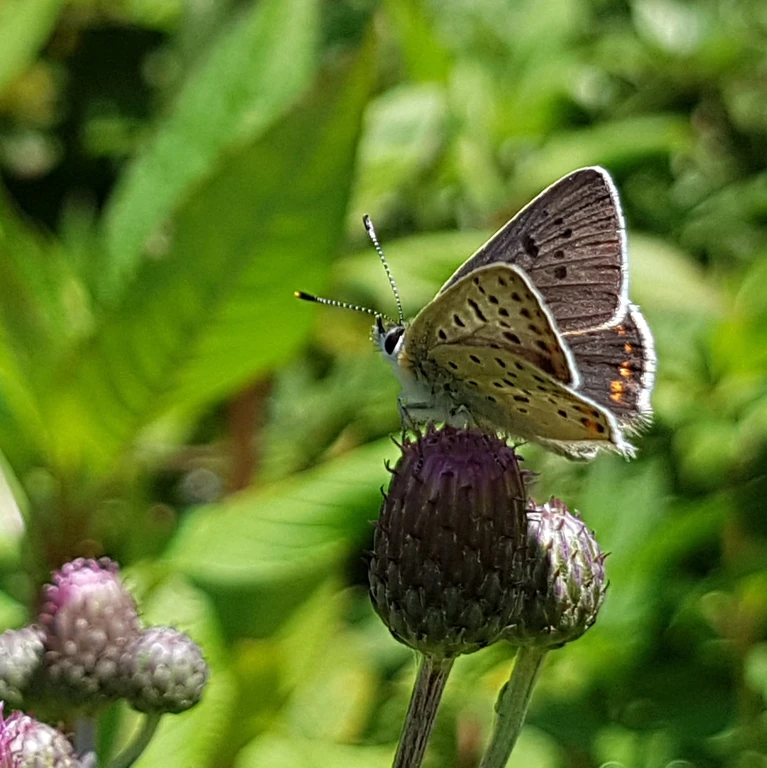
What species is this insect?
Lycaena tityrus (also Loweia tityrus)
